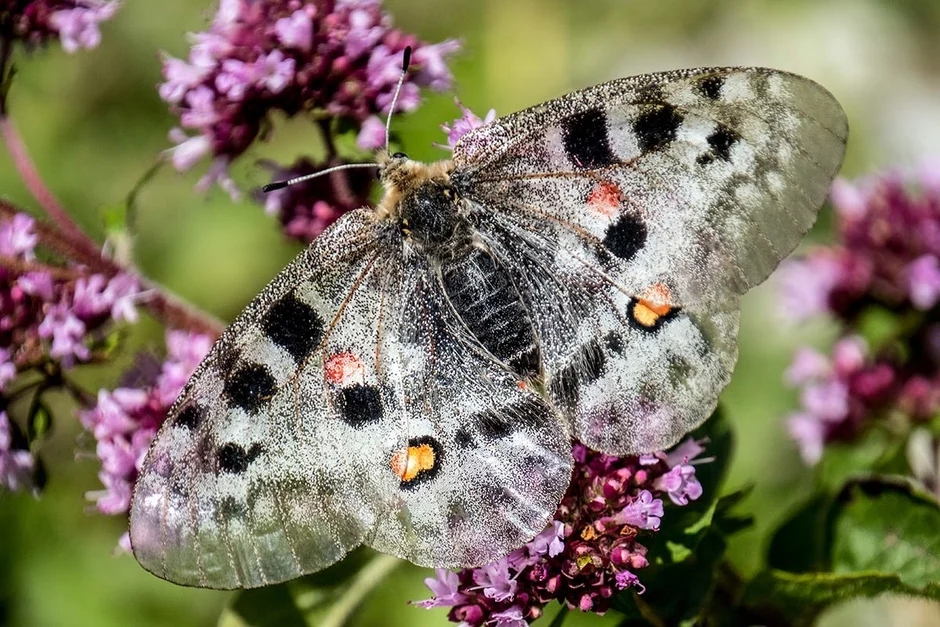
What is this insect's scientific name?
Parnassius apollo
